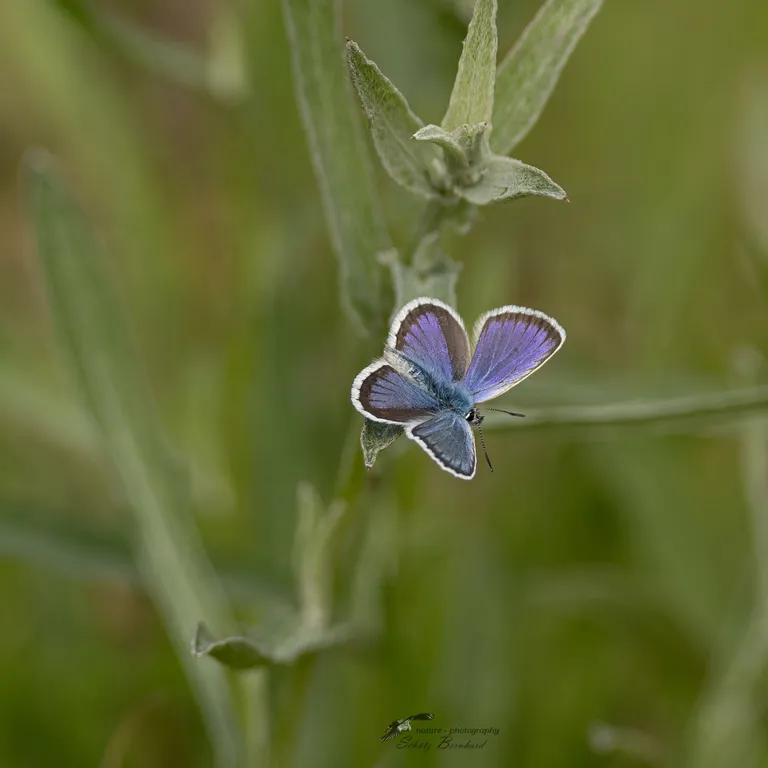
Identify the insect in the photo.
Plebejus argus
